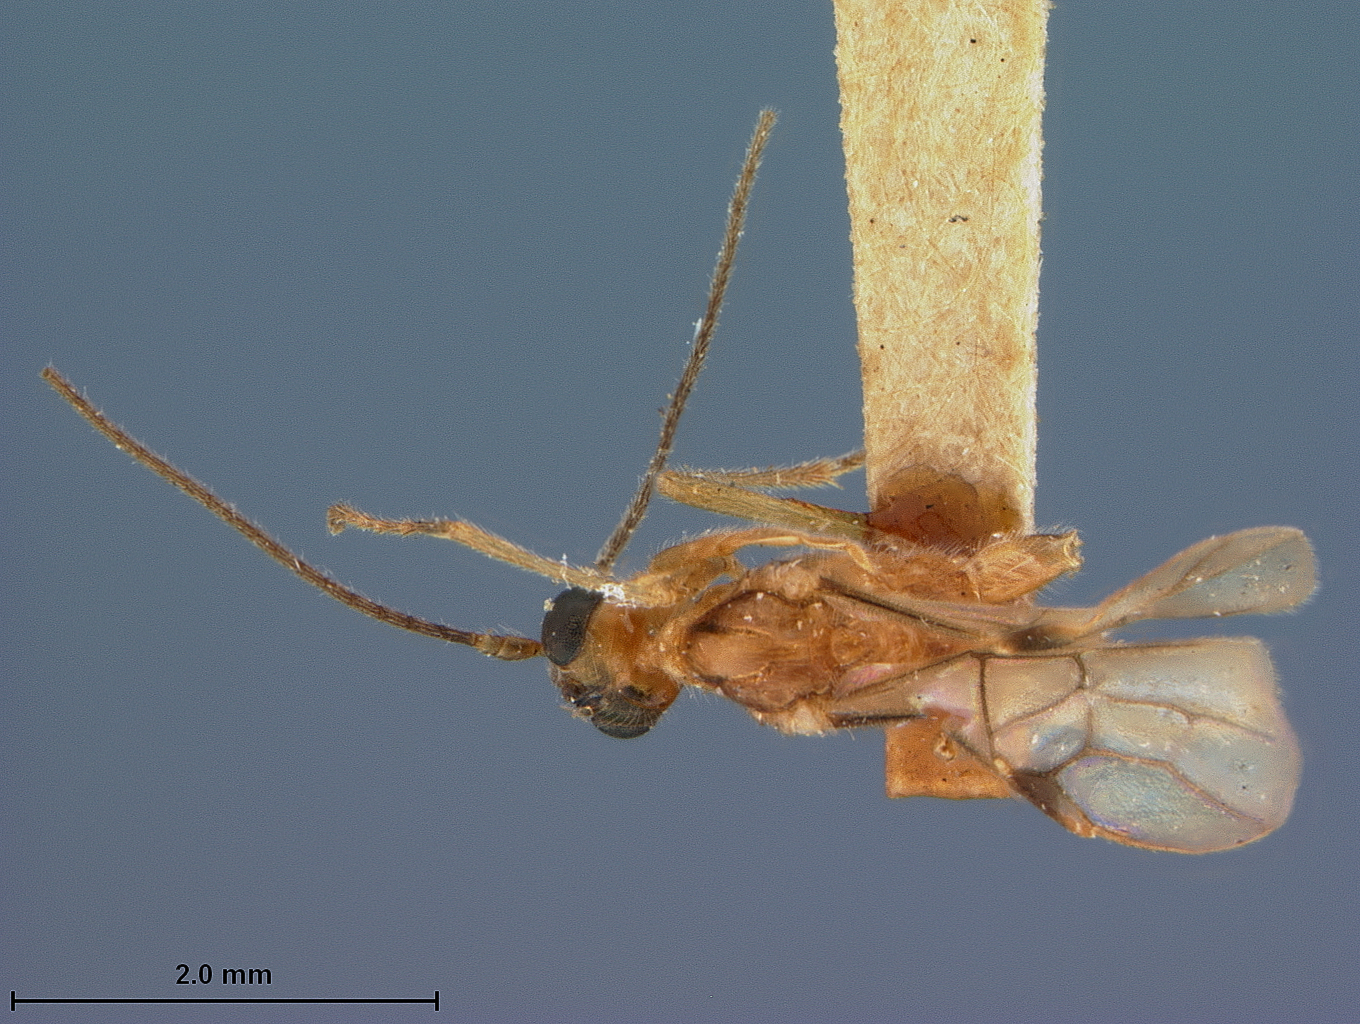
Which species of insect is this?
Pseudogyroneuron mindanaensis
